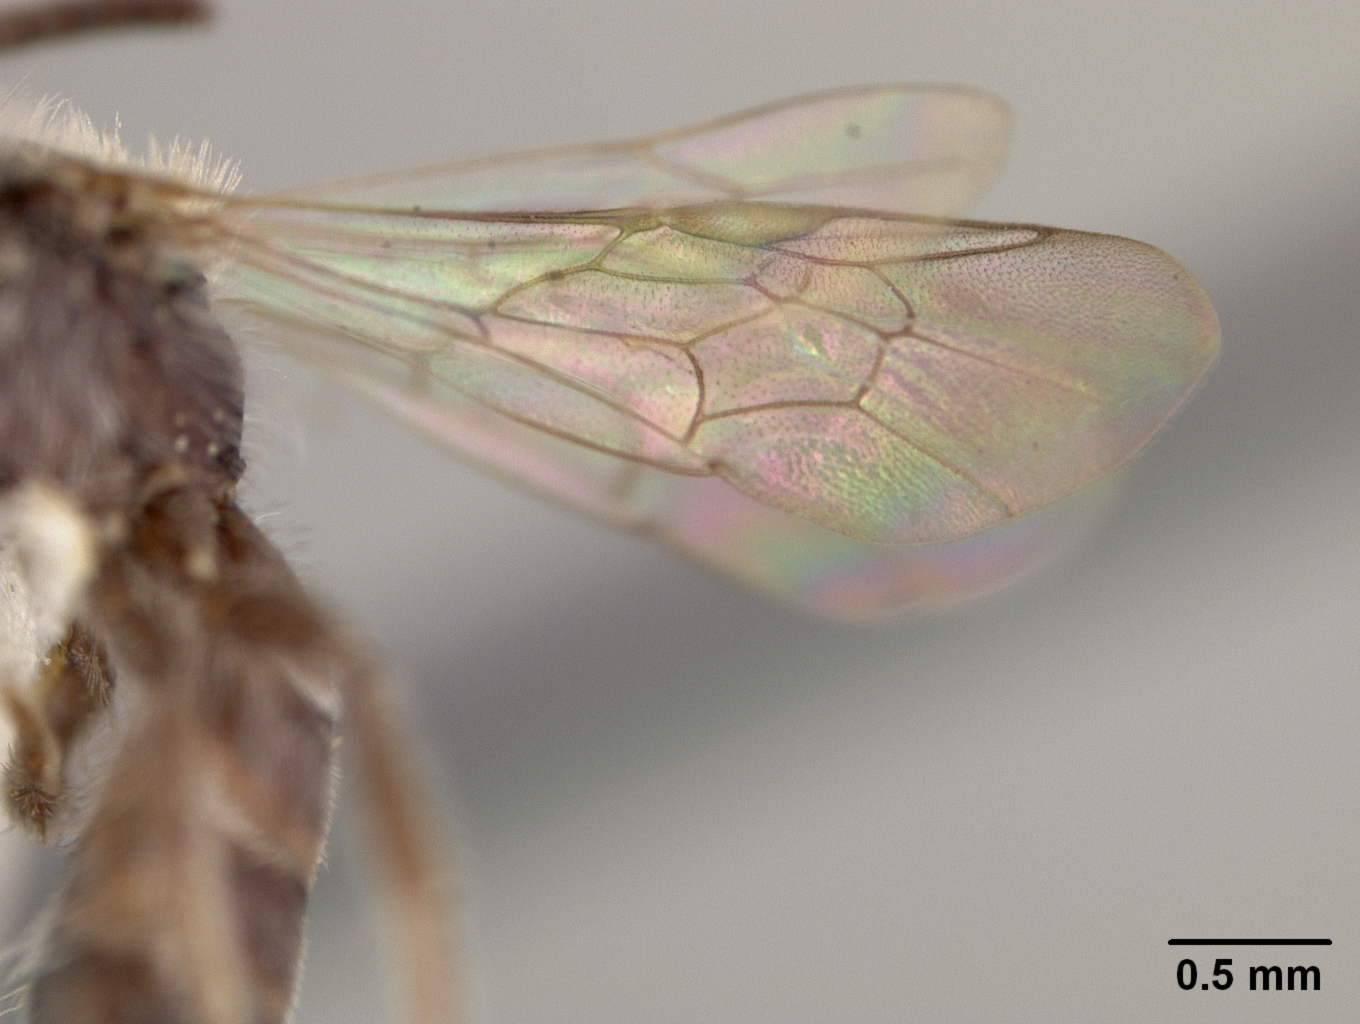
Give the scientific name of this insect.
Andrena timberlakei
